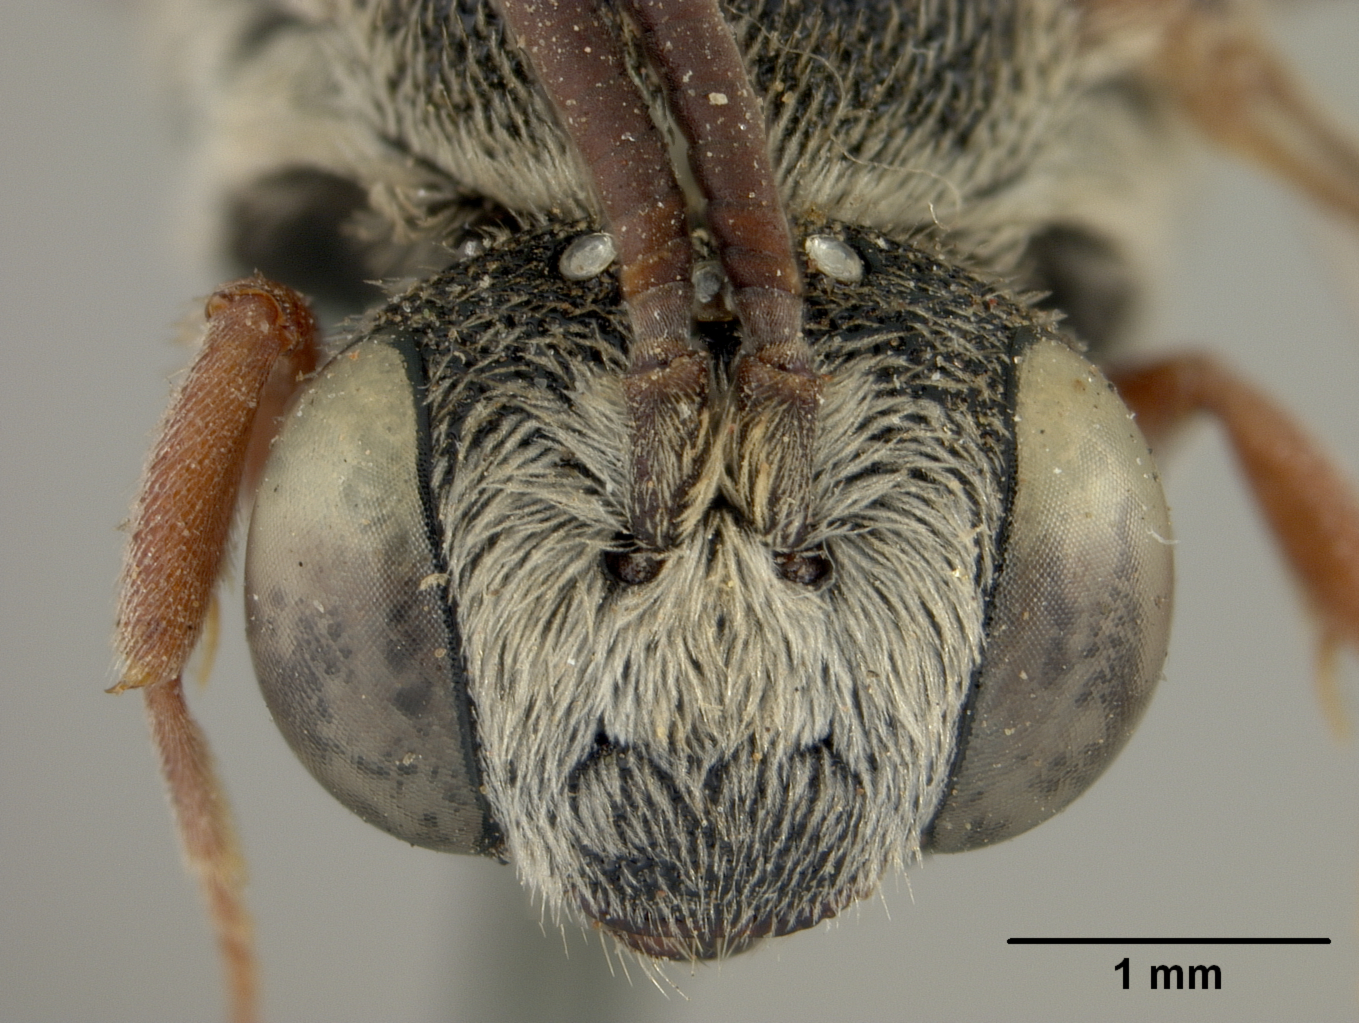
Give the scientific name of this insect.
Phileremus productus
